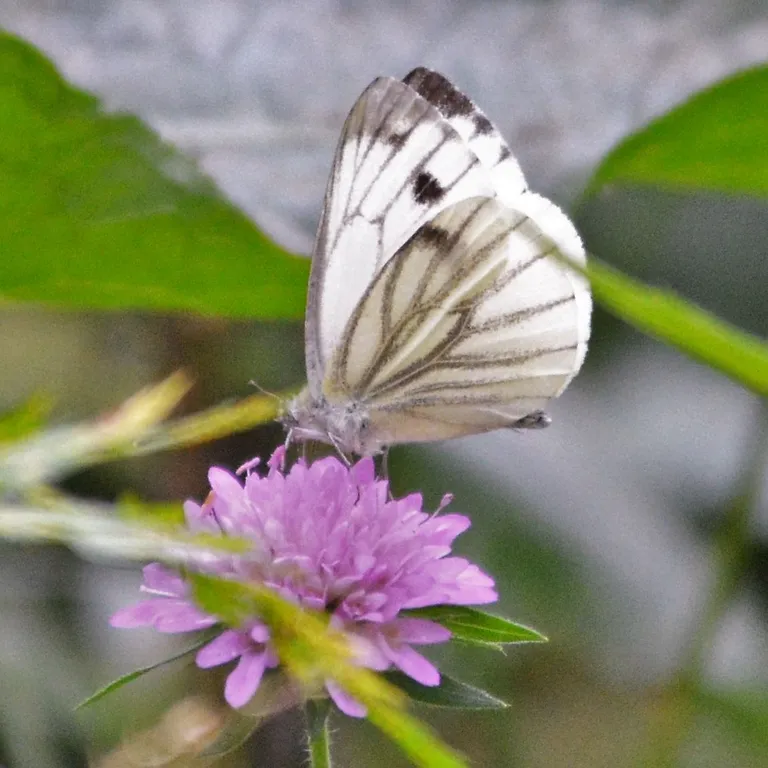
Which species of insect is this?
Pieris napi
